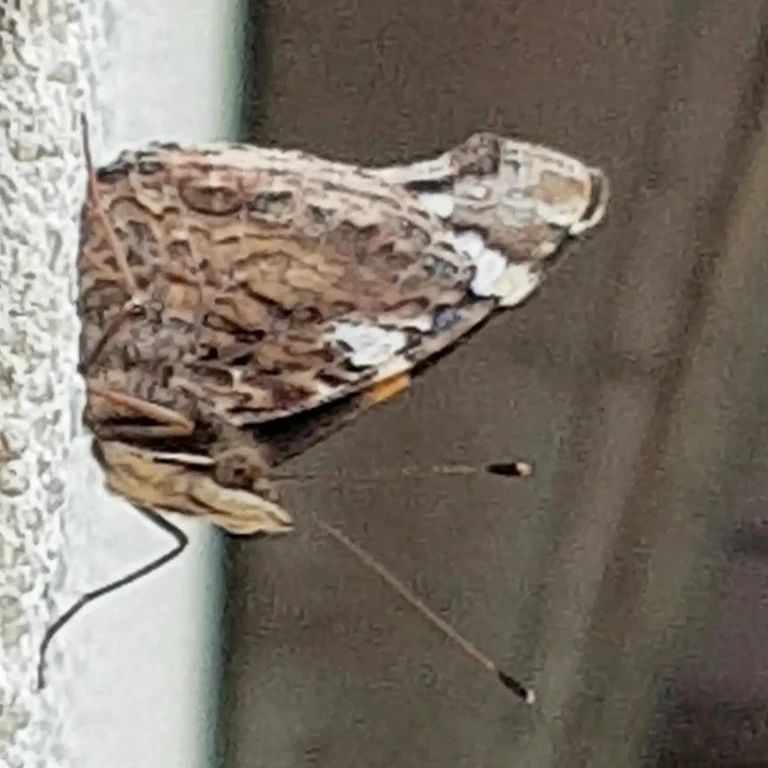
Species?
Vanessa atalanta
